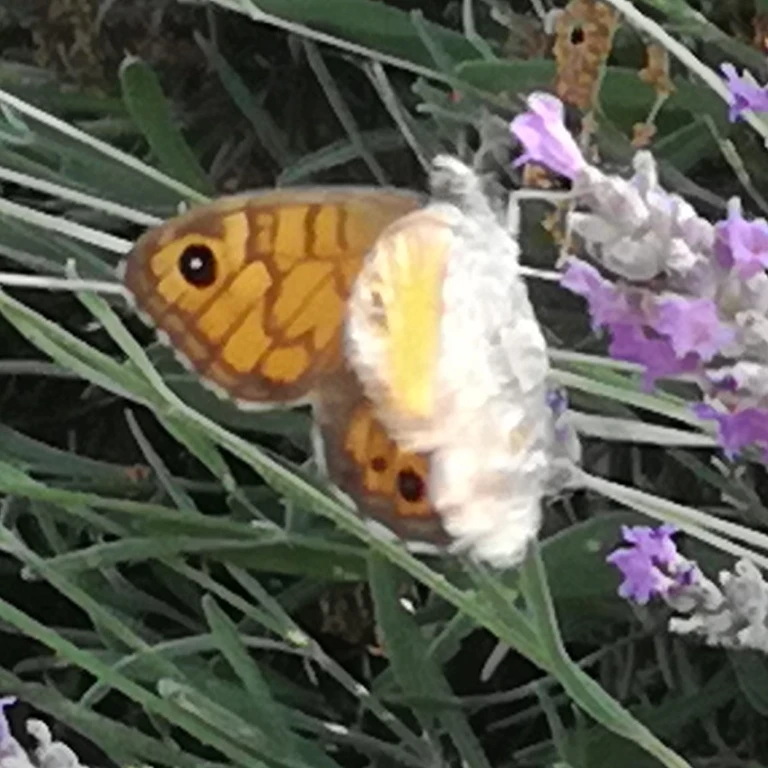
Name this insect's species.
Lasiommata megera (also Pararge megera)
